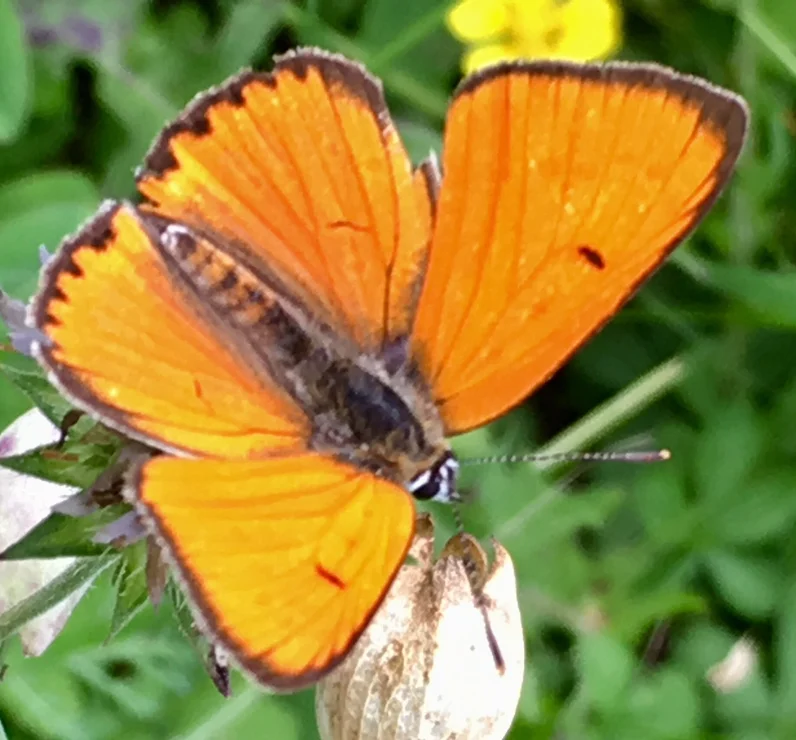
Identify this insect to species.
Lycaena dispar
